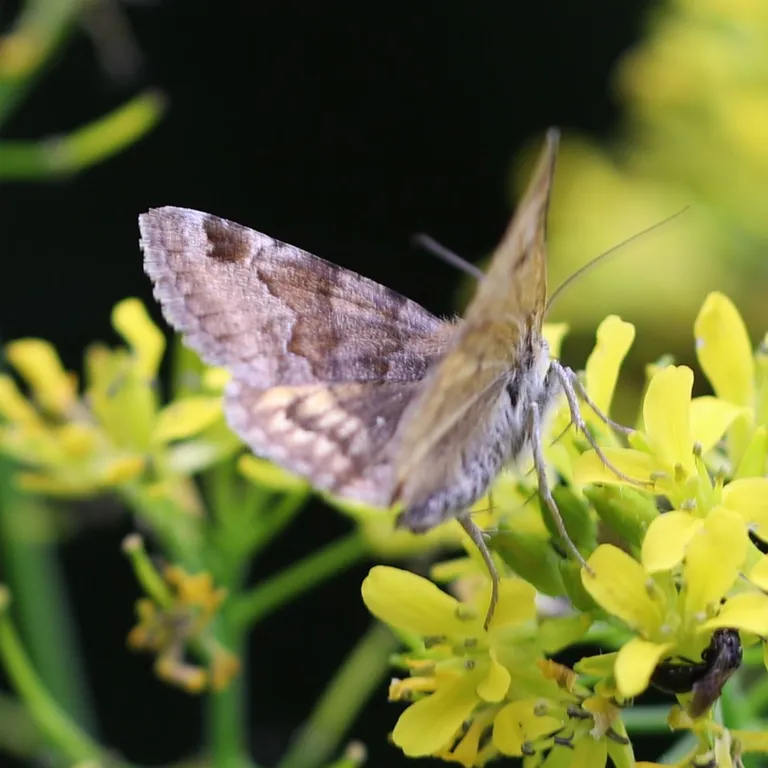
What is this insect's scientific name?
Euclidia glyphica
